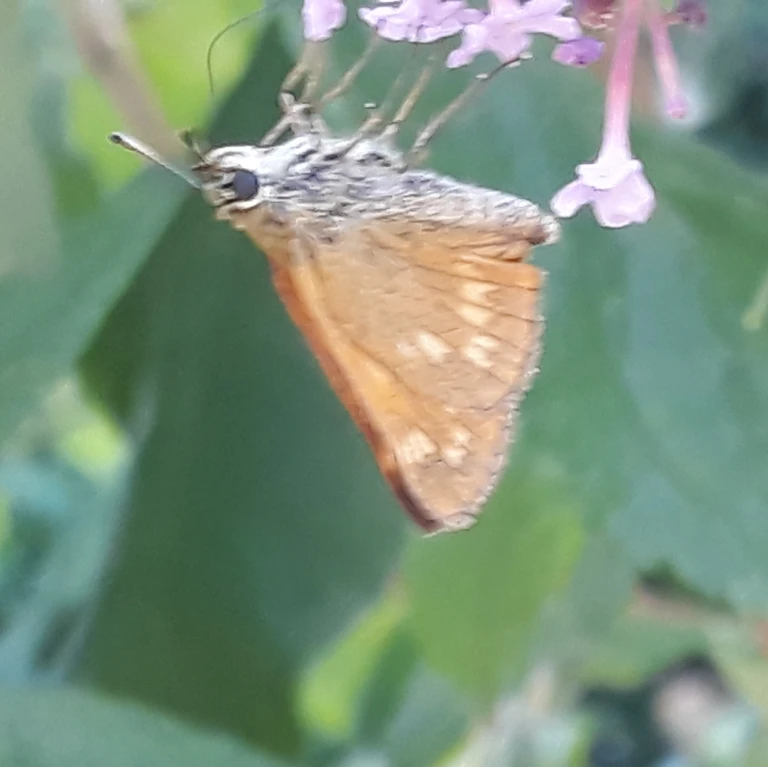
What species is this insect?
Ochlodes sylvanus (also Ochlodes venata)
